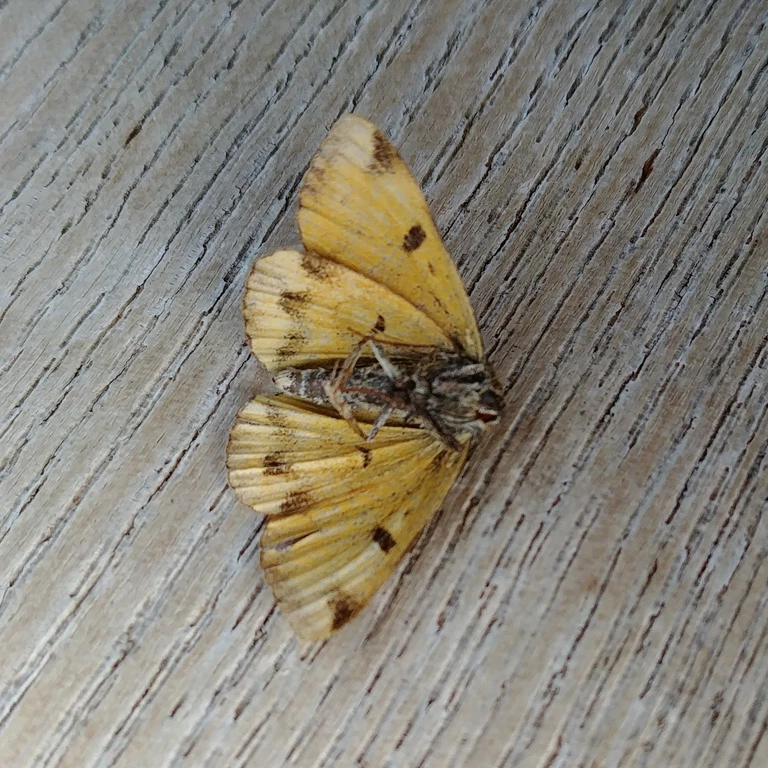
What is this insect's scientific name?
Euclidia glyphica
